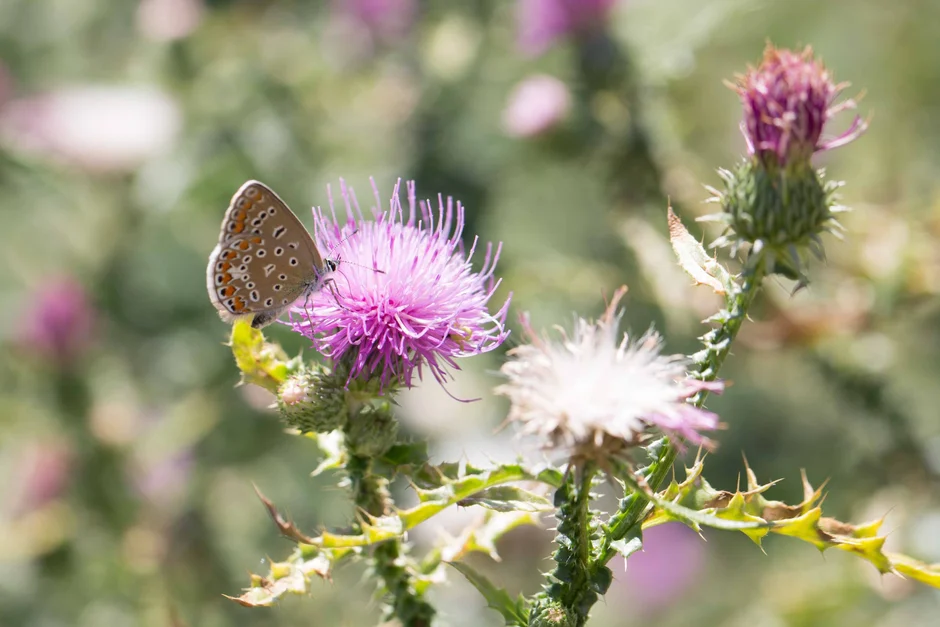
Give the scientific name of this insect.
Polyommatus icarus
